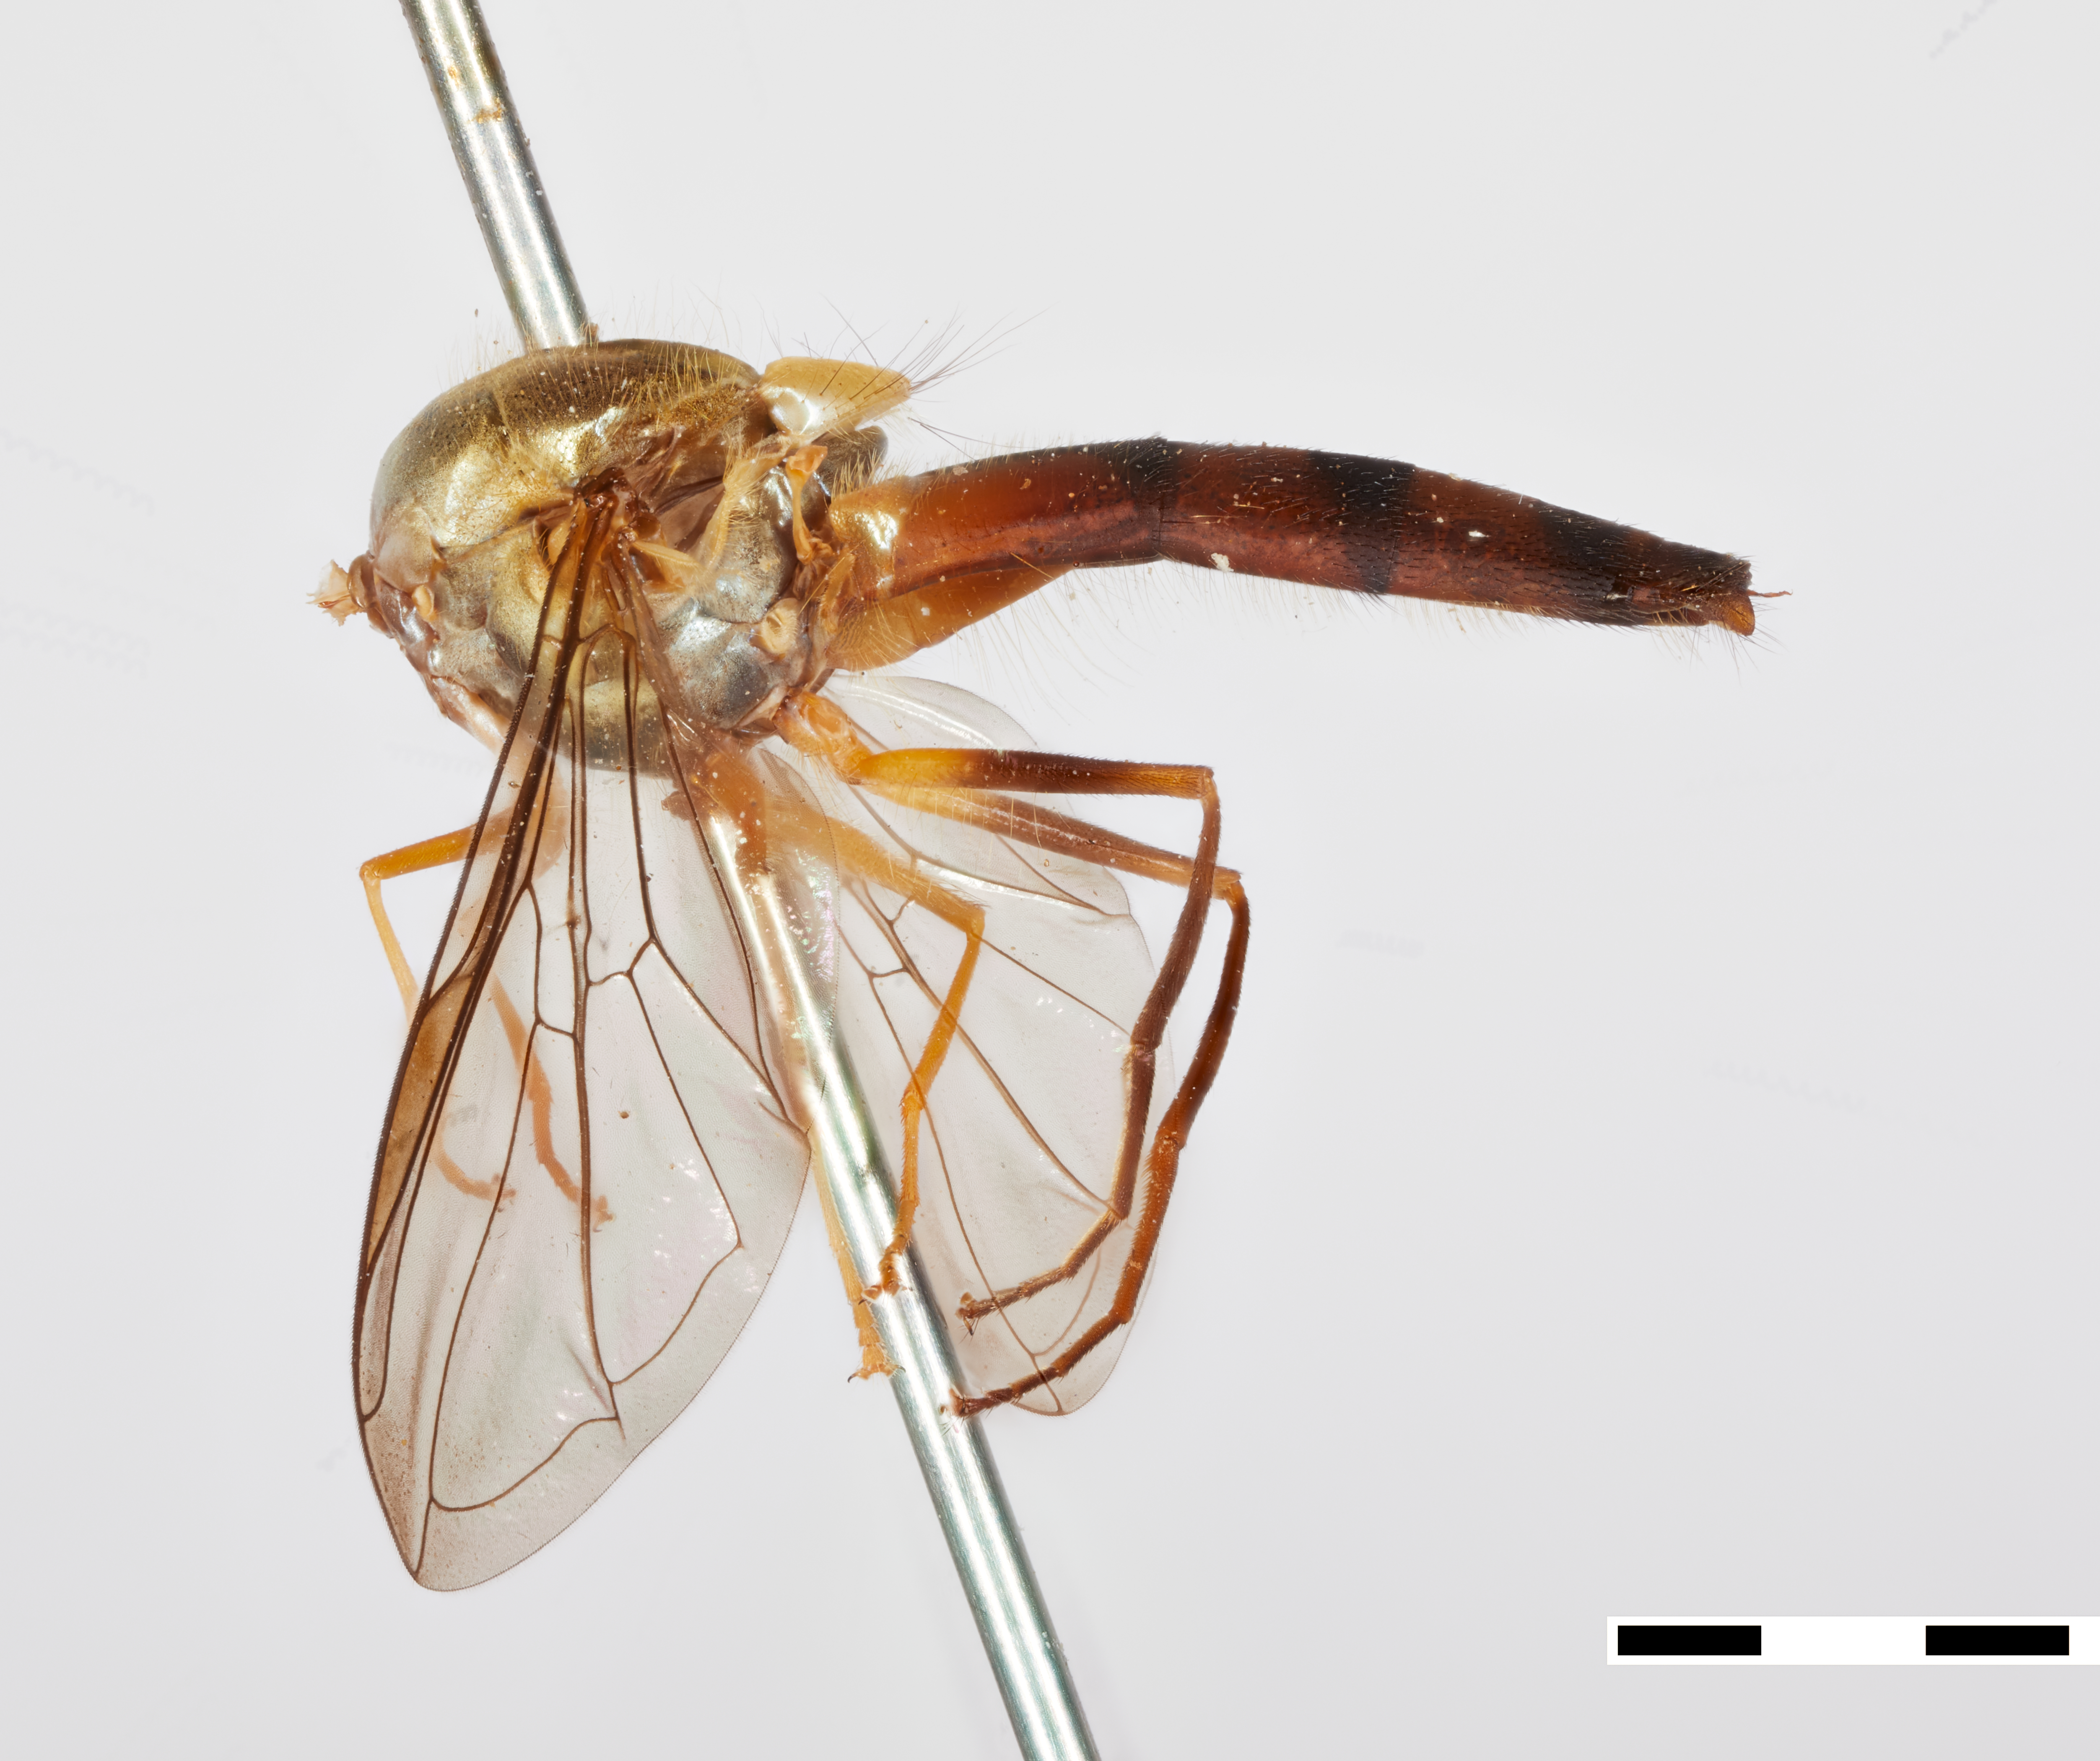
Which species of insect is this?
Meliscaeva cinctelloides
